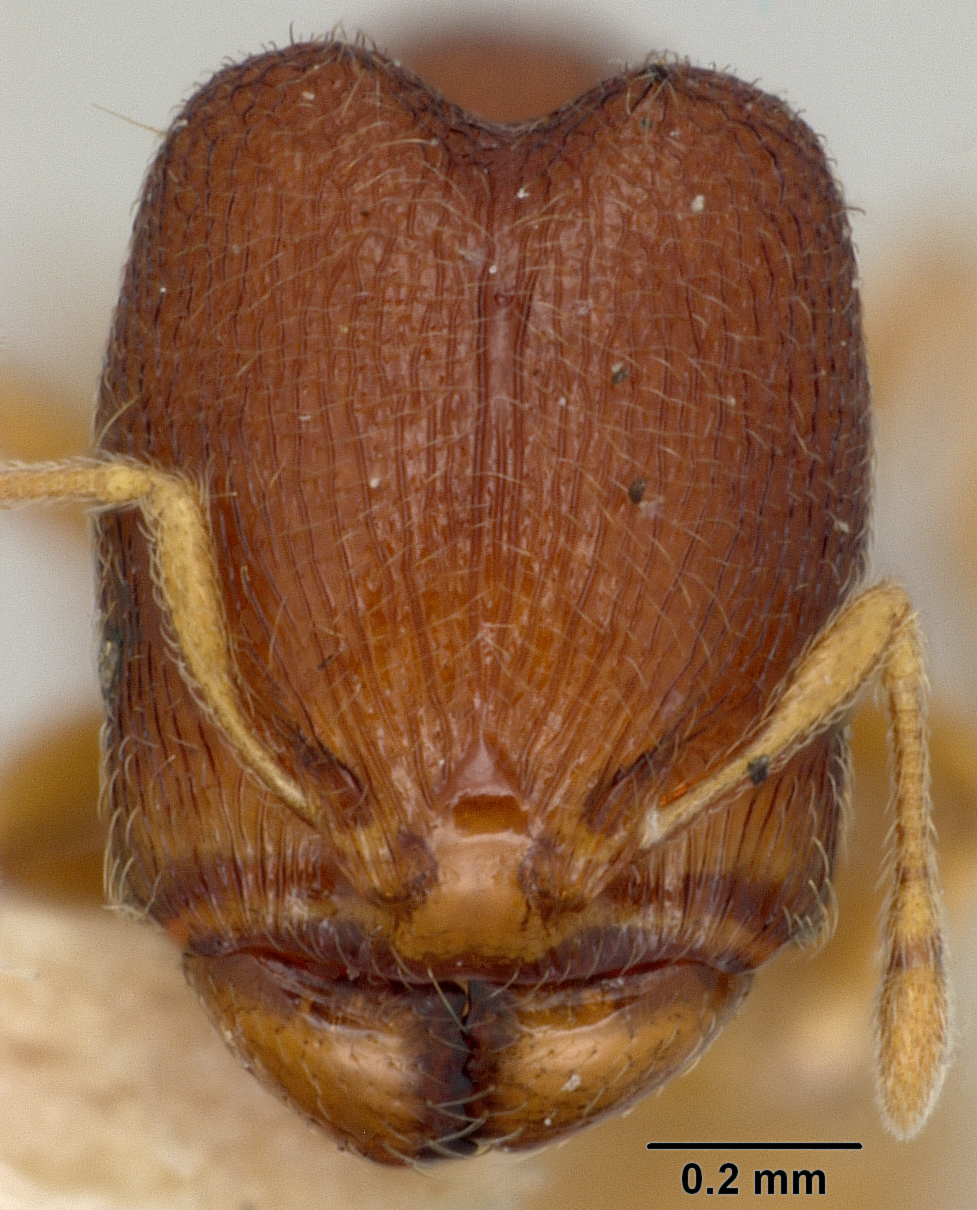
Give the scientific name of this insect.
Oligomyrmex viehmeyeri
